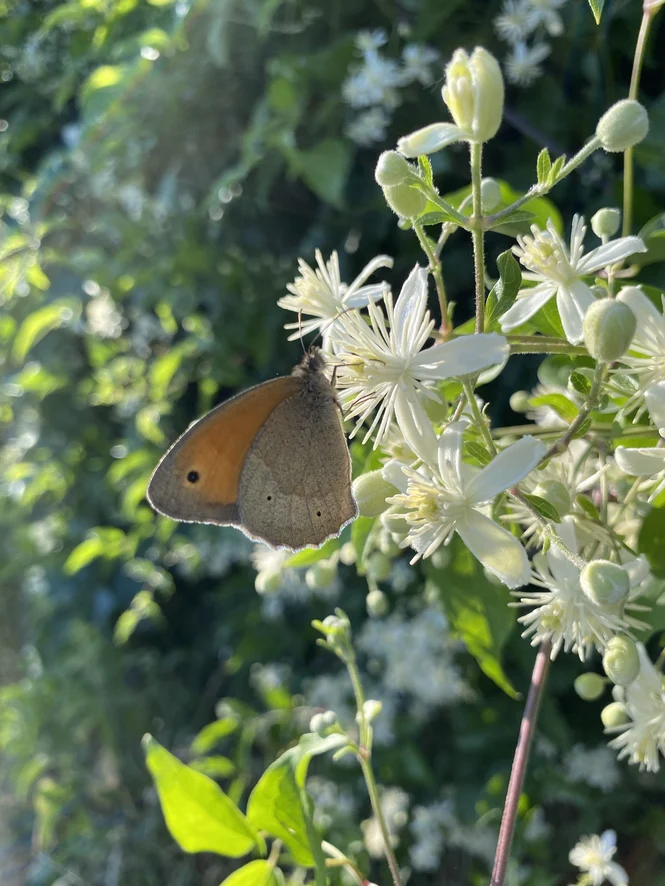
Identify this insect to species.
Maniola jurtina
